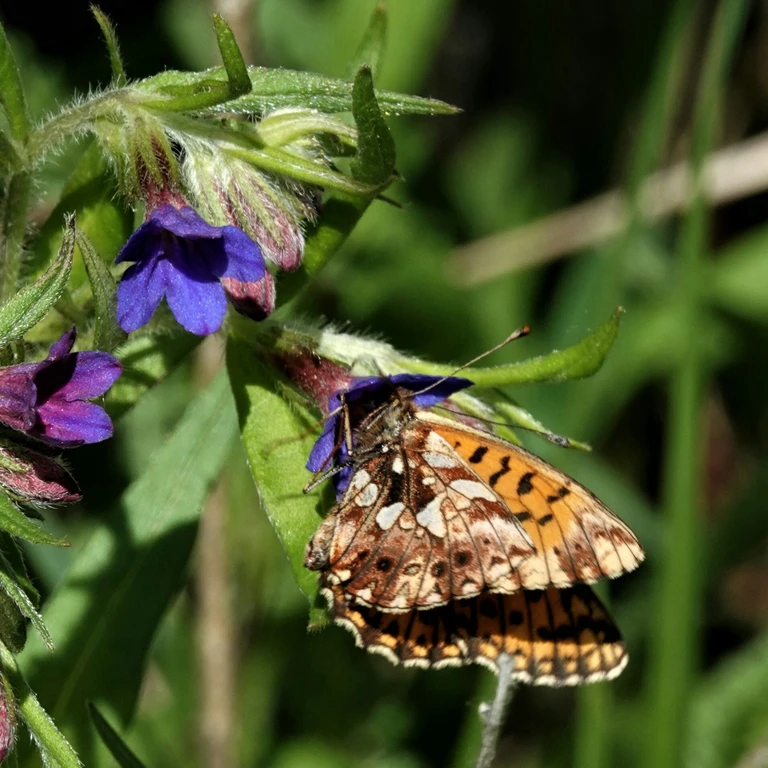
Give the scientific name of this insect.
Boloria dia
